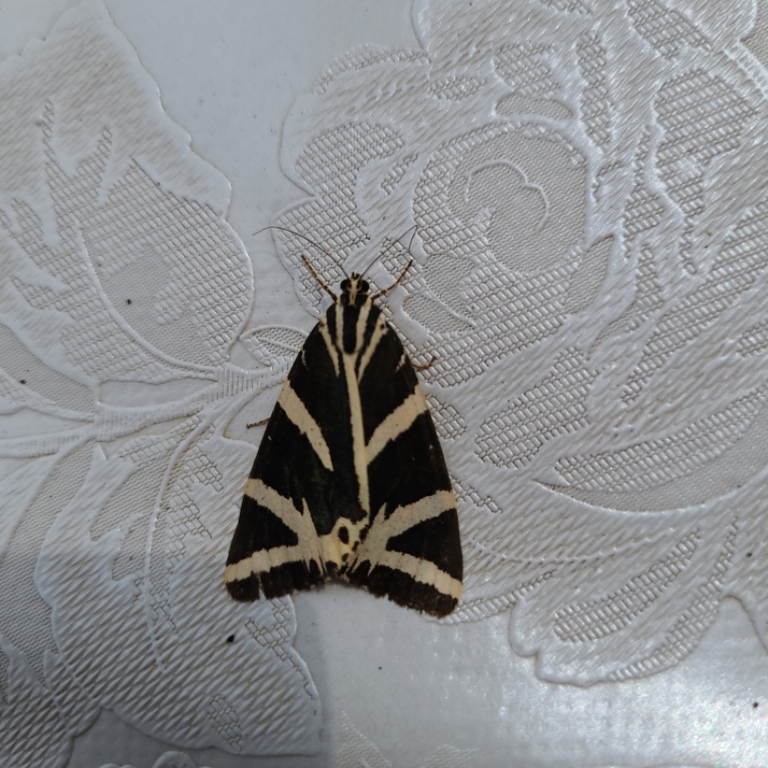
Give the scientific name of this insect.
Euplagia quadripunctaria
